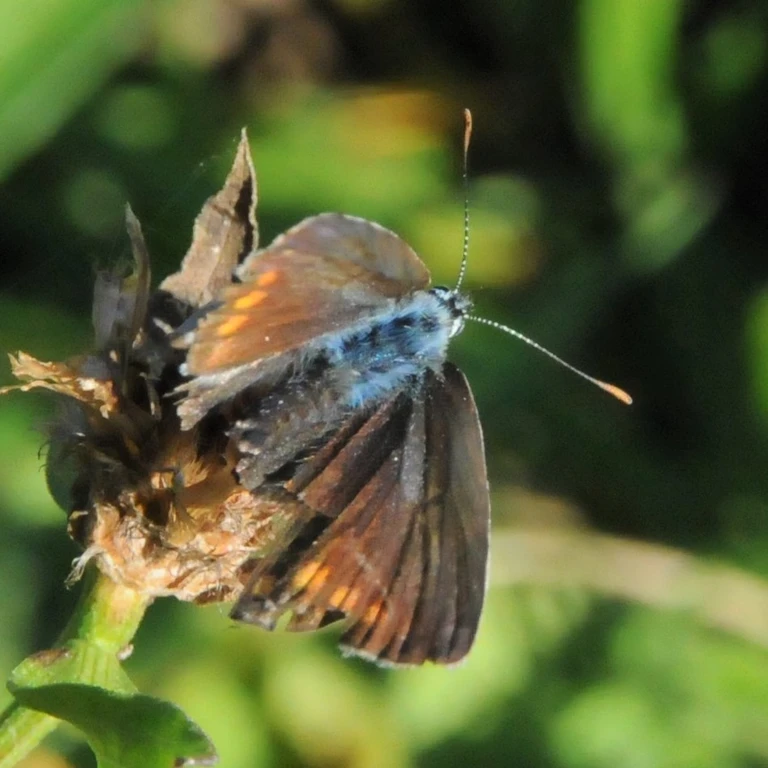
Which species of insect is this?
Polyommatus icarus
